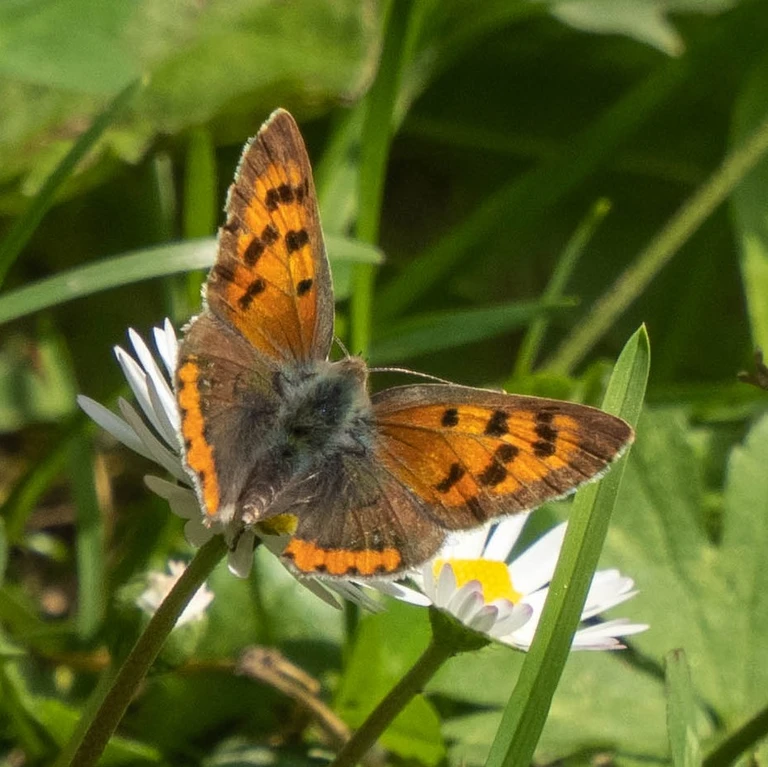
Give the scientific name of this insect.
Lycaena phlaeas
